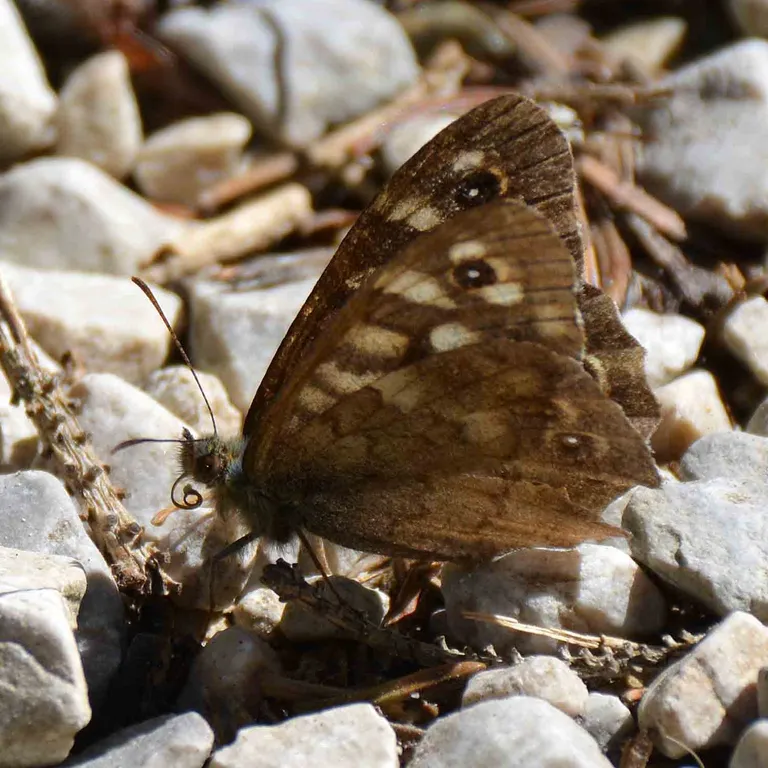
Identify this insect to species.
Pararge aegeria
